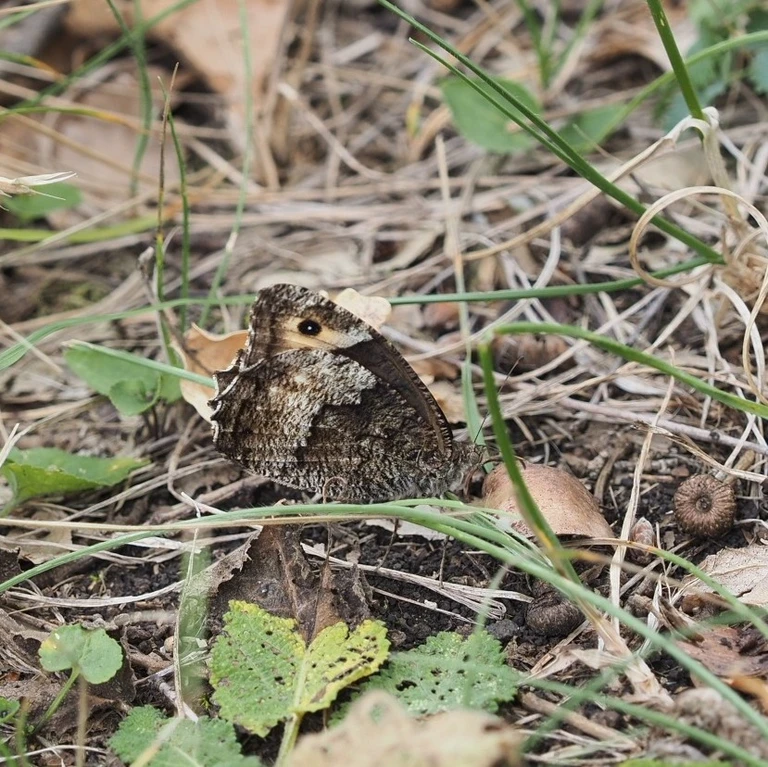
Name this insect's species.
Hipparchia fagi
